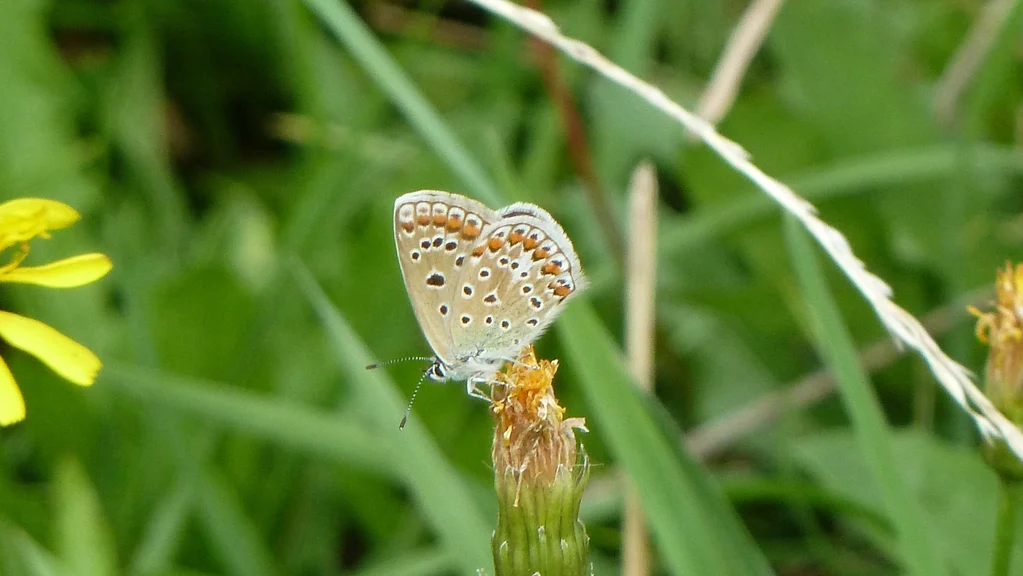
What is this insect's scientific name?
Polyommatus icarus
